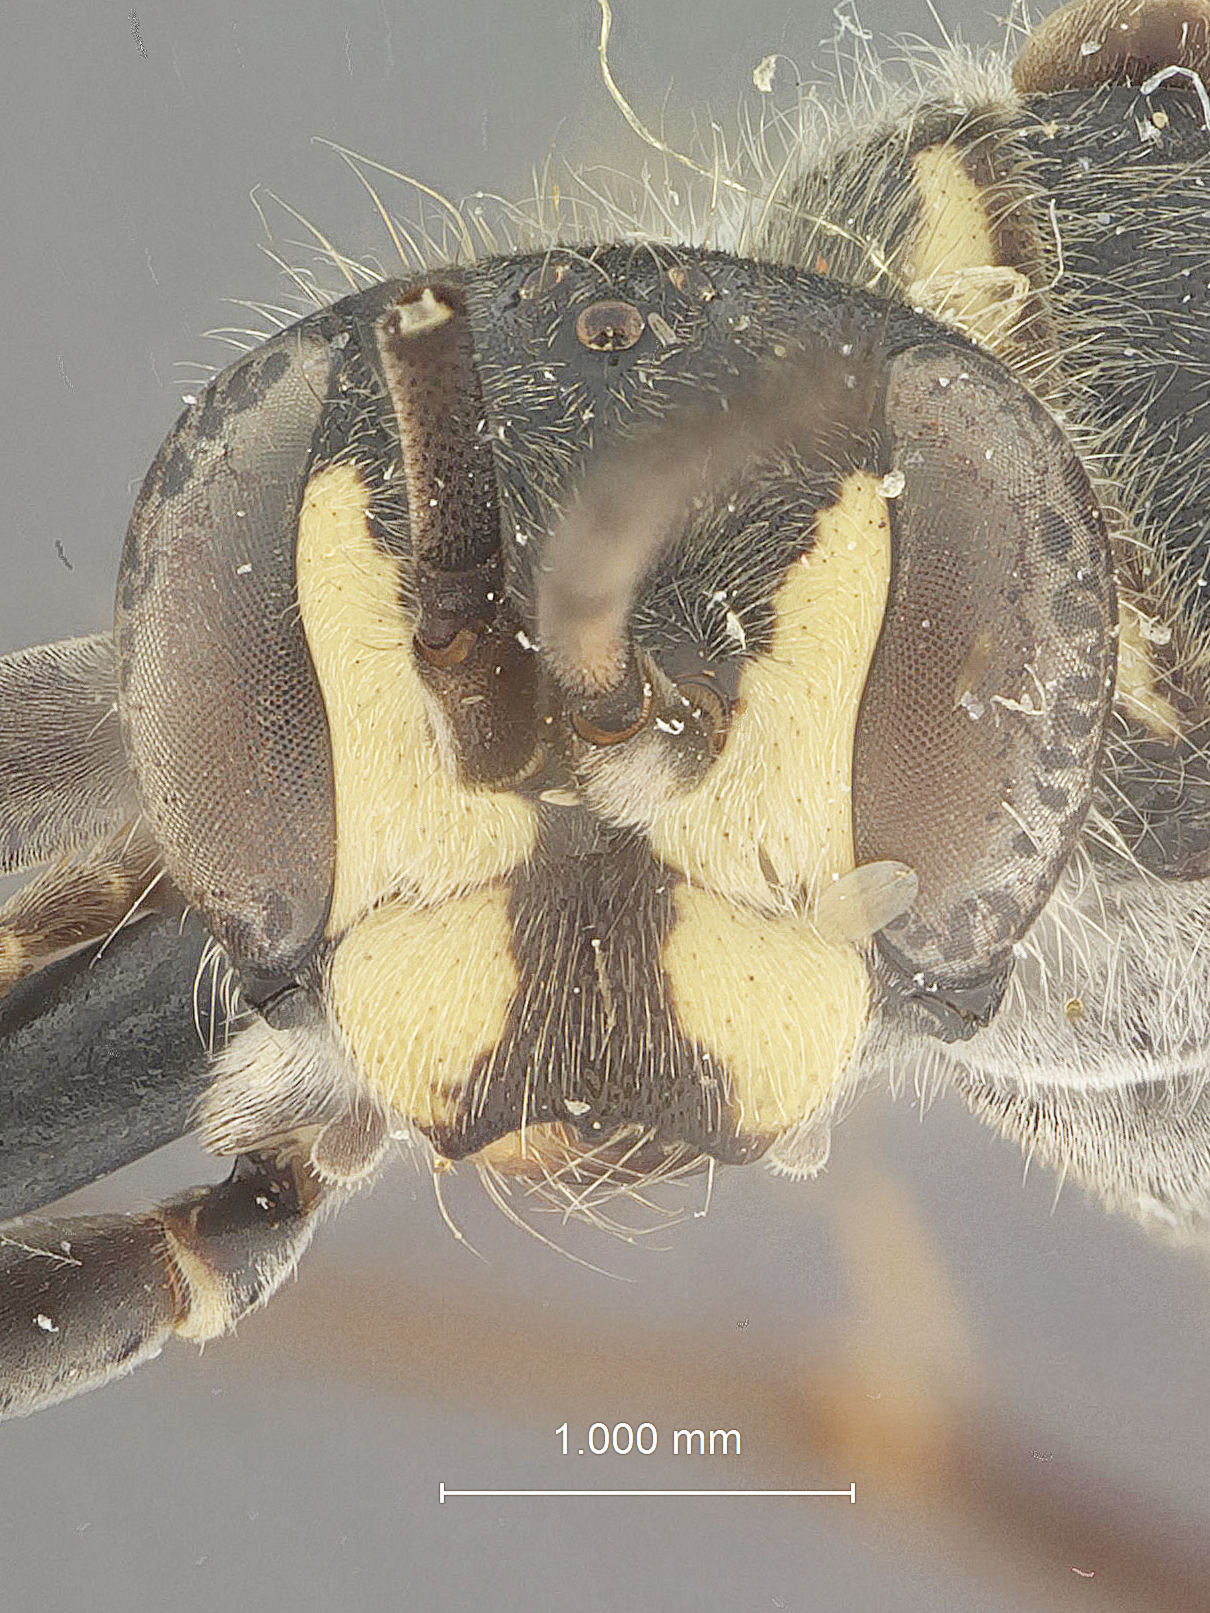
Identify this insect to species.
Priocnessus octomaculatus
